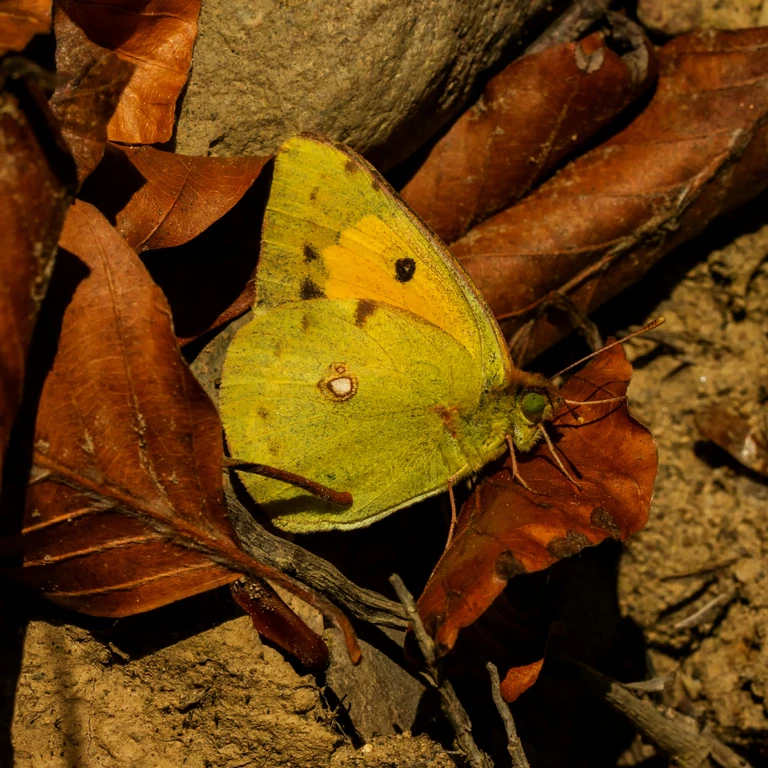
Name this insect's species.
Colias croceus
